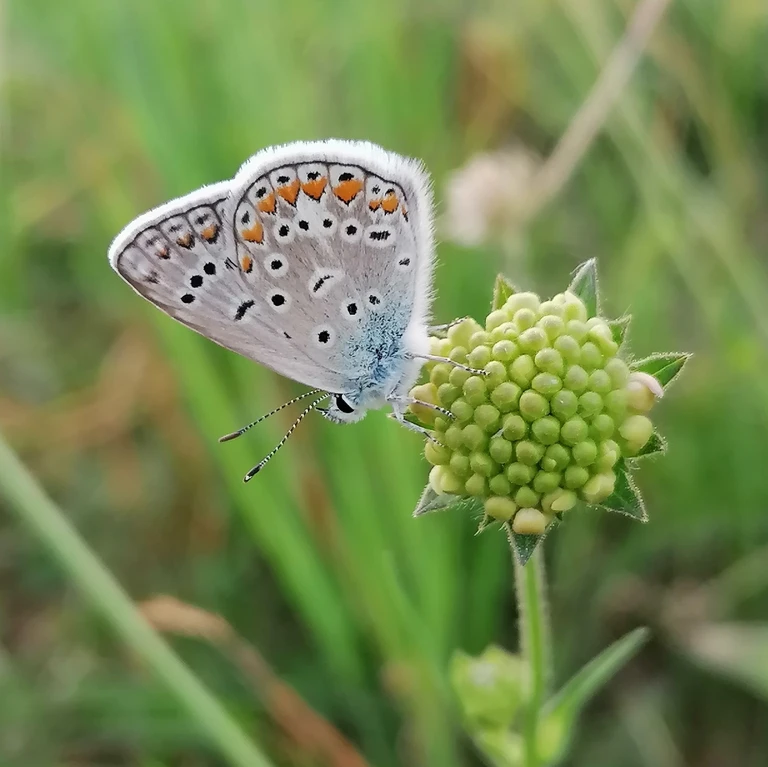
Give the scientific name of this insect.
Polyommatus icarus
